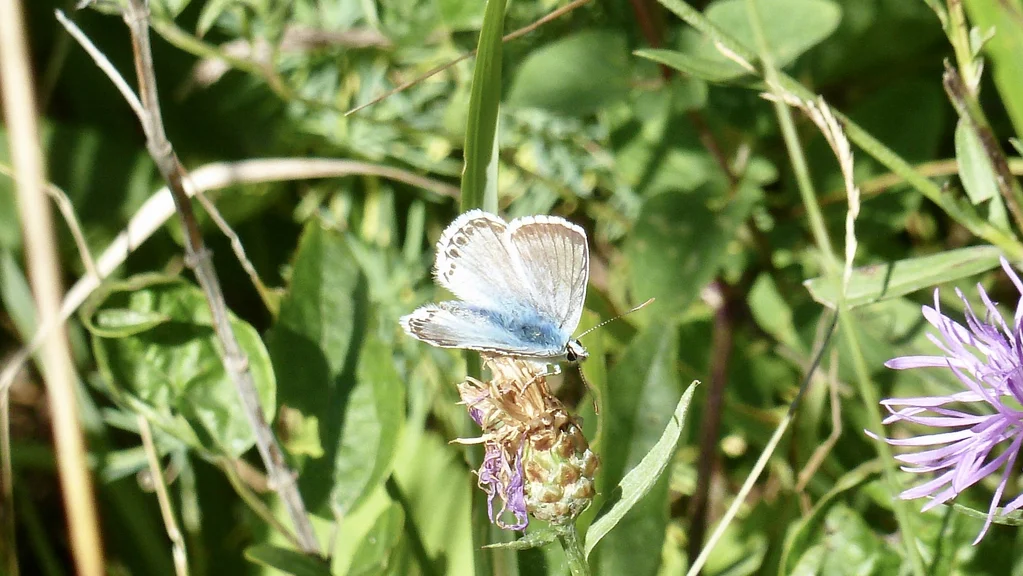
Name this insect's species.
Lysandra coridon
